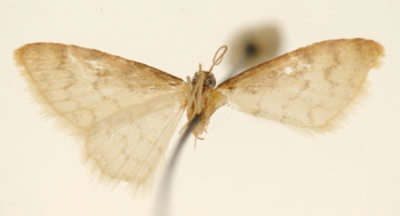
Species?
Ptychopoda muscilineata
